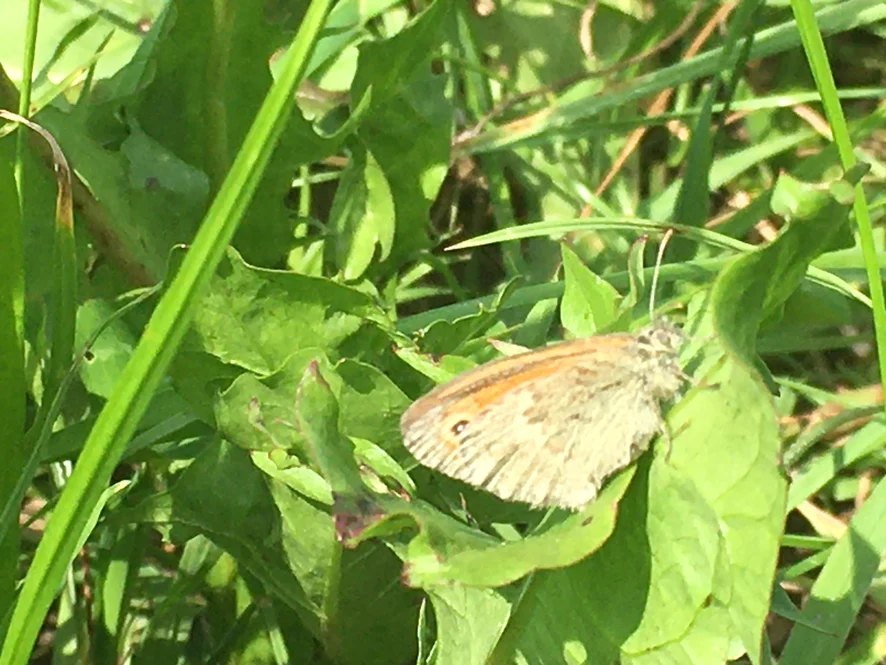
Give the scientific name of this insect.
Coenonympha pamphilus
